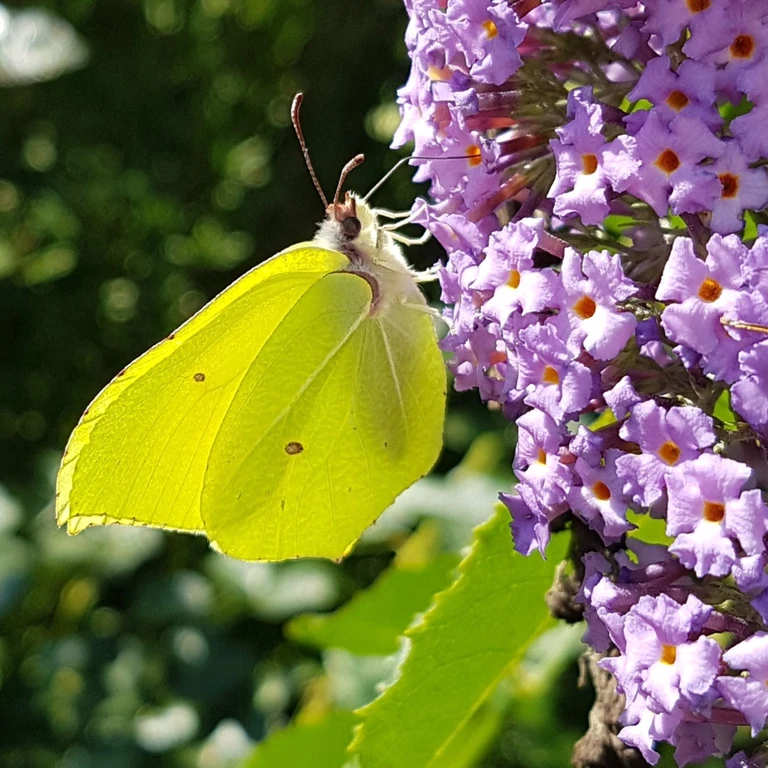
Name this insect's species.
Gonepteryx rhamni
